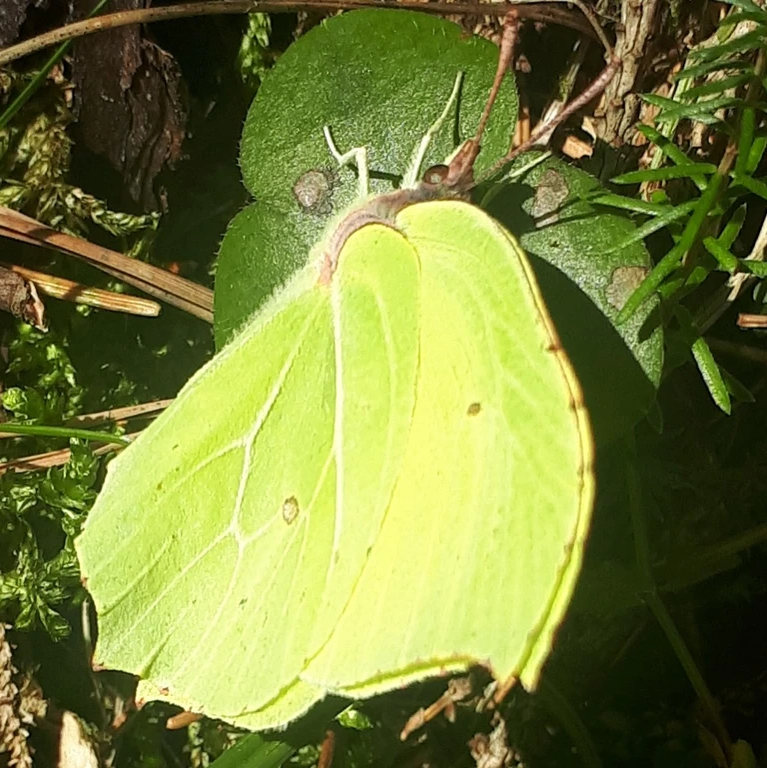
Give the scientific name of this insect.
Gonepteryx rhamni
